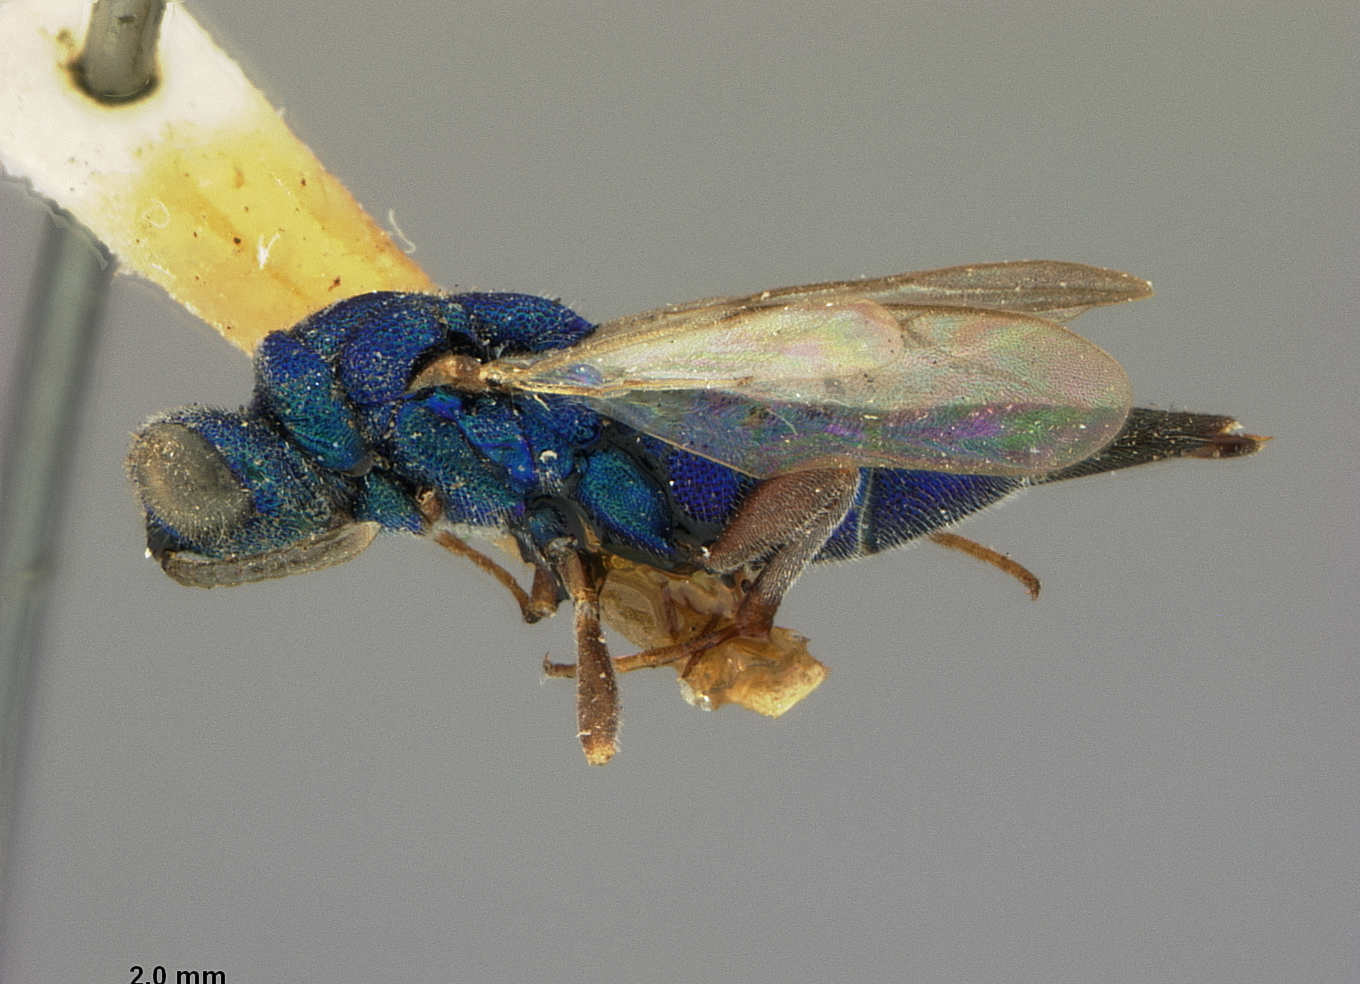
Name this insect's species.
Dasyglenes osmiae
